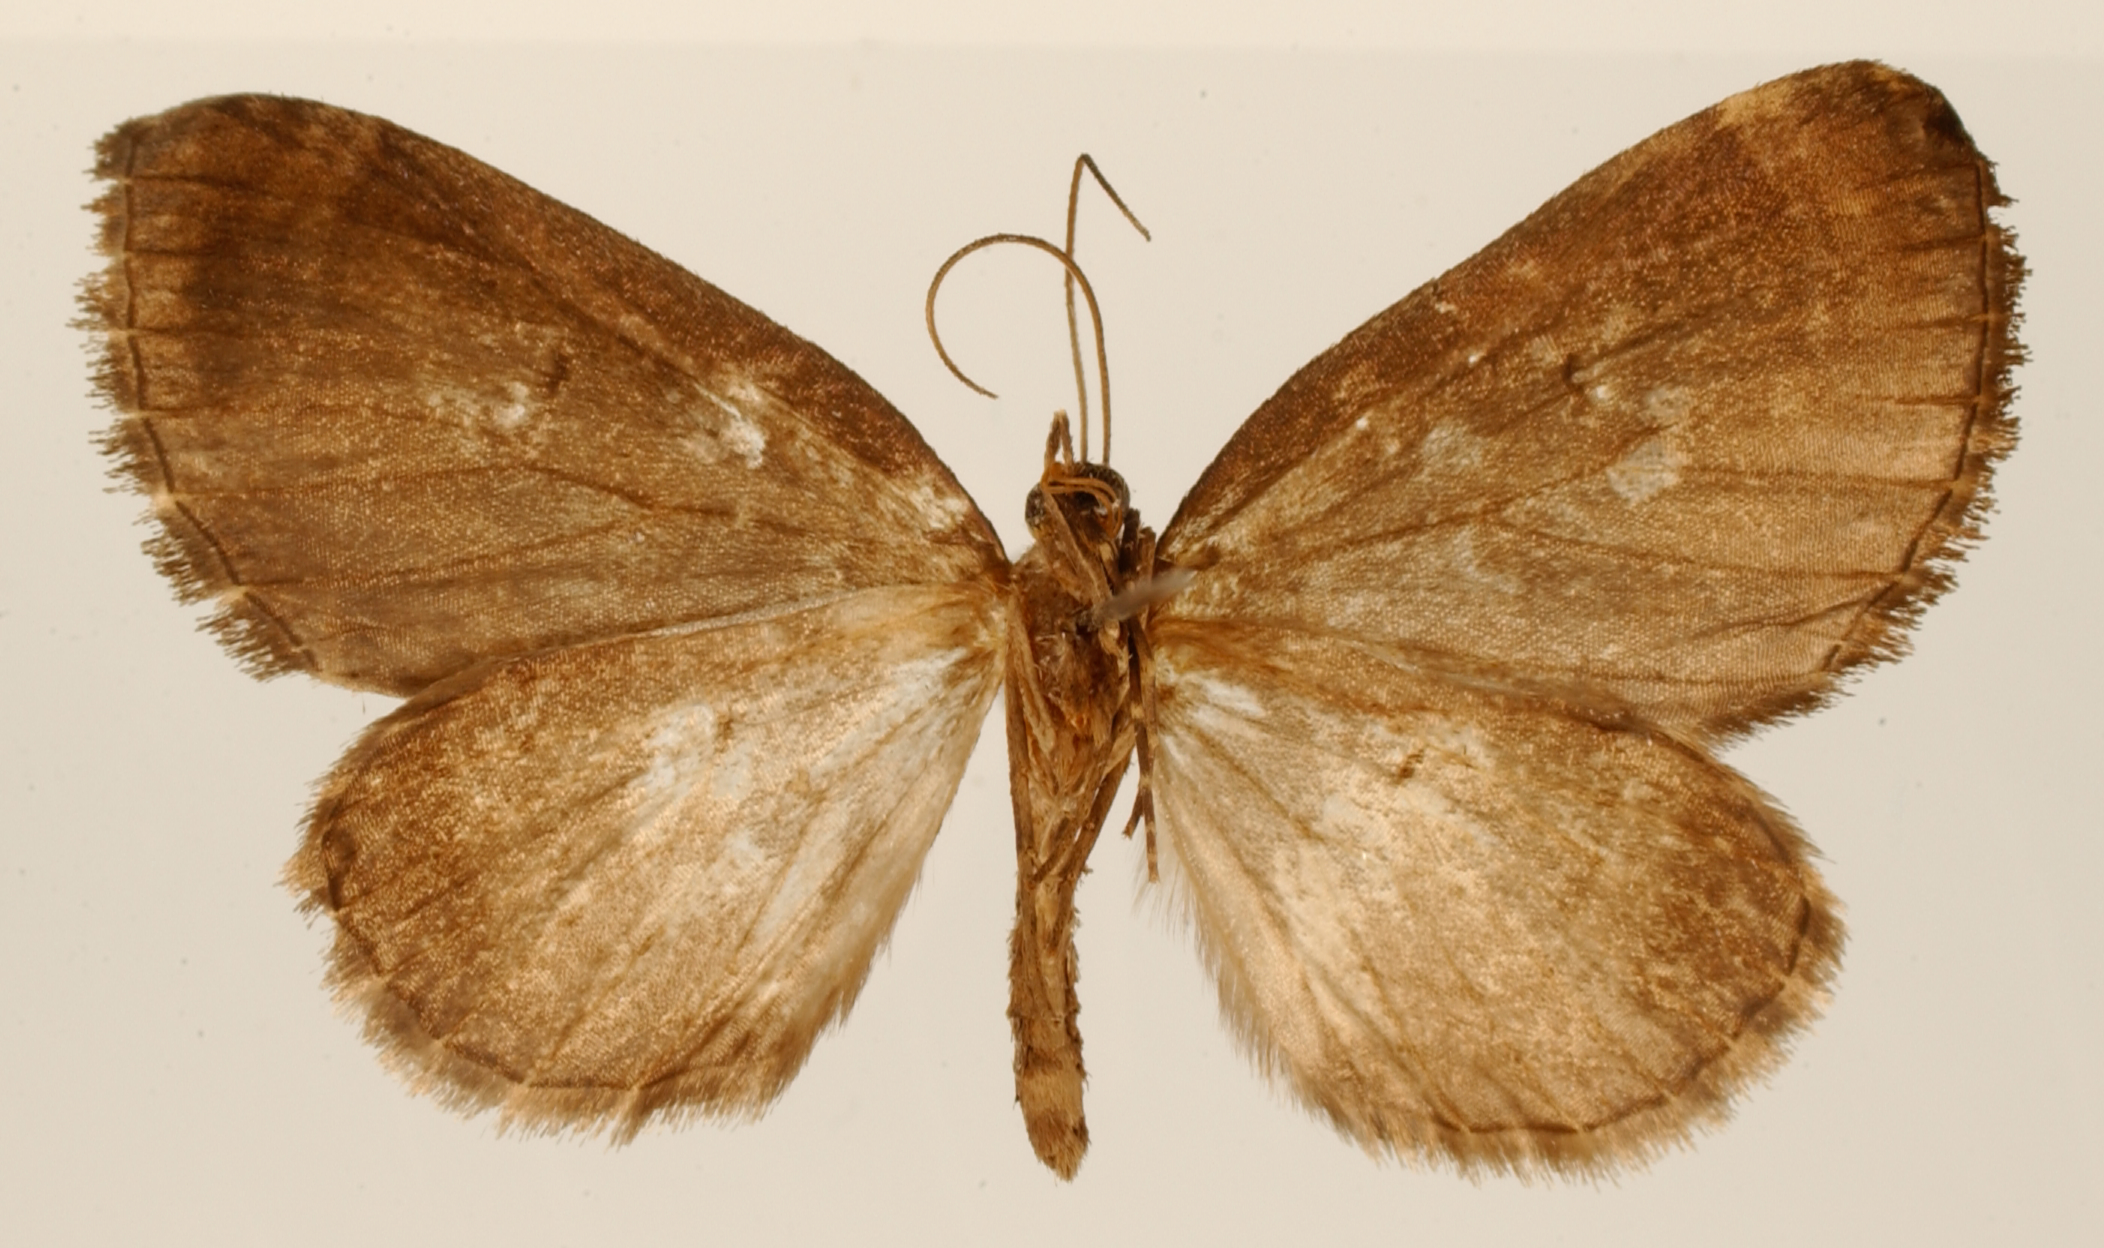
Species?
Orthoprora plumbeipennis
